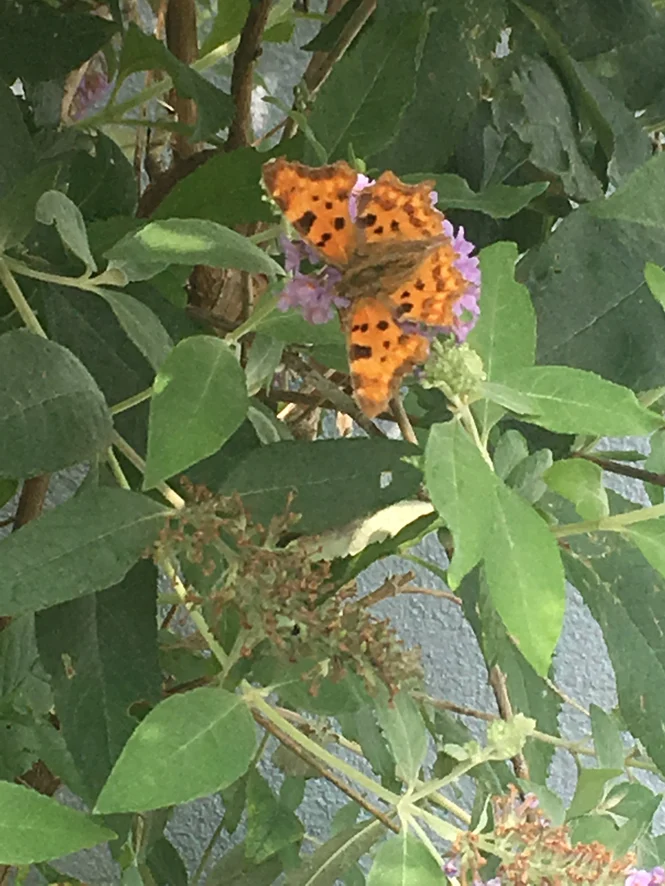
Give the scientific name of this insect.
Polygonia c-album
